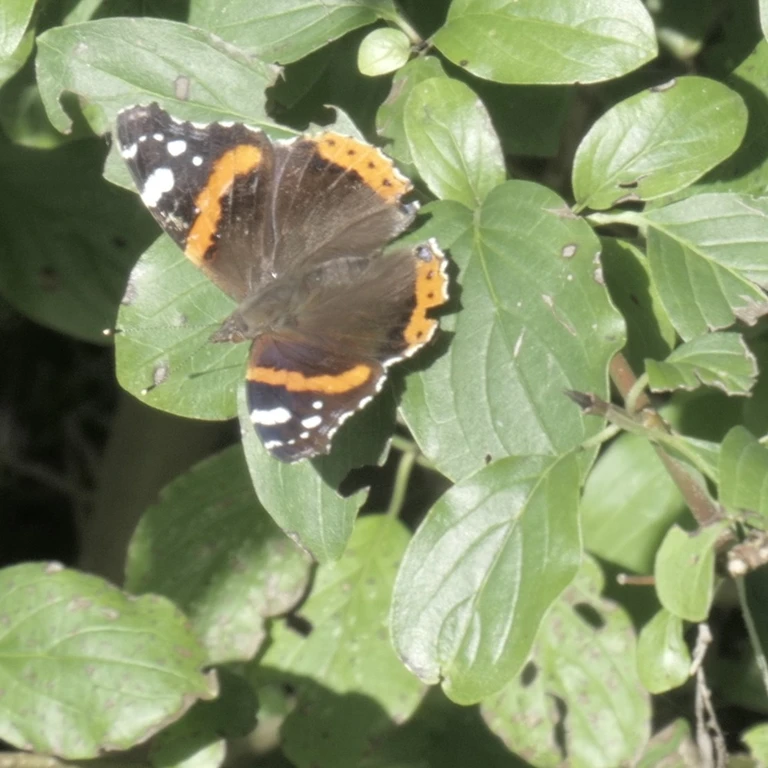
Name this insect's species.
Vanessa atalanta
